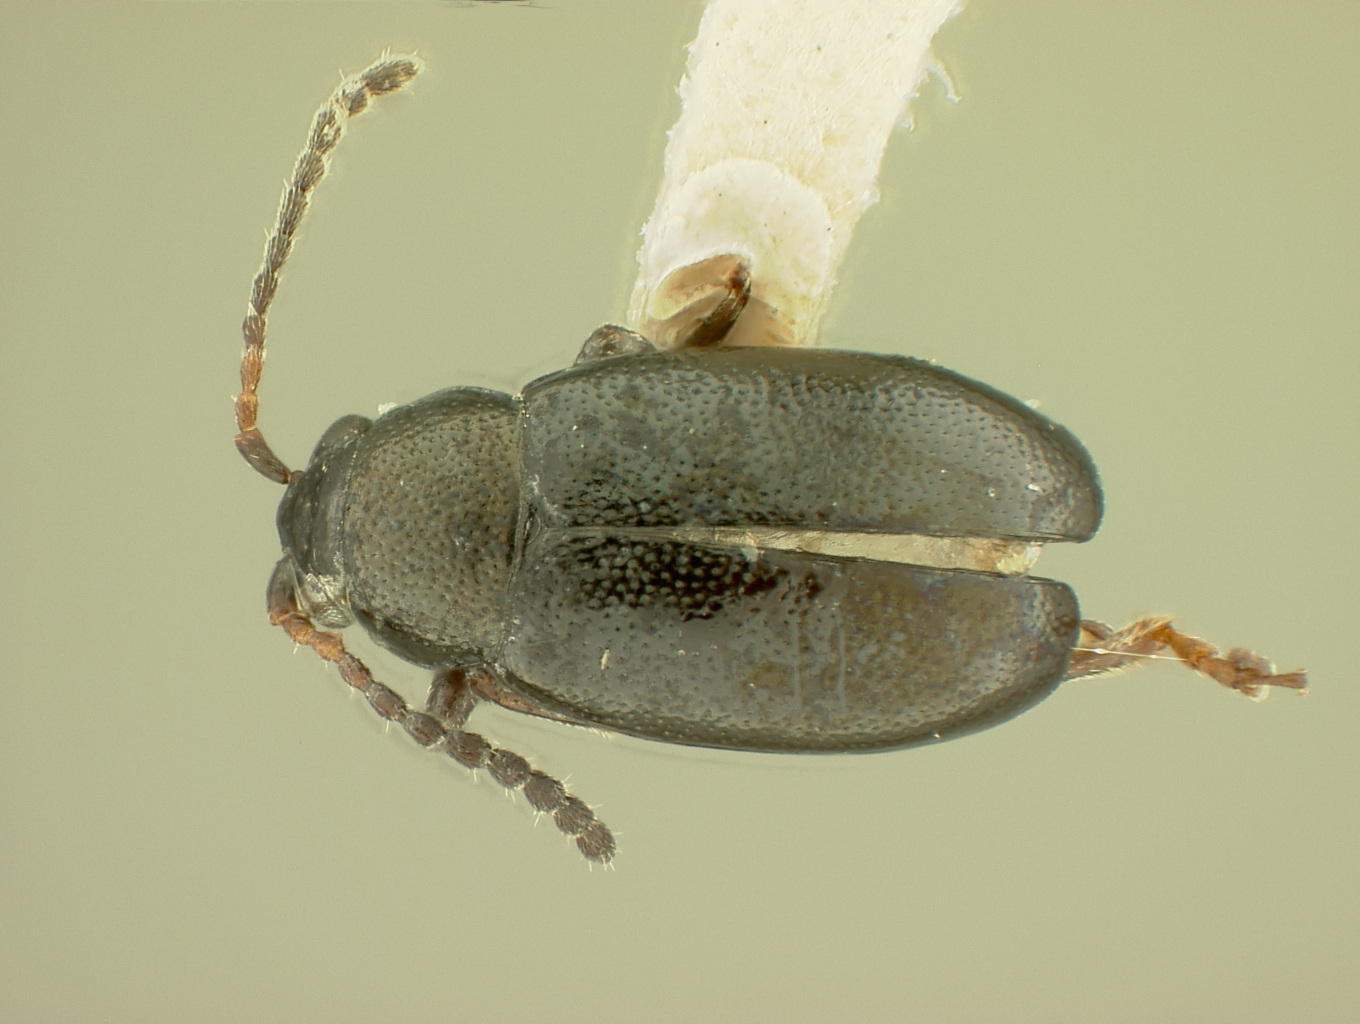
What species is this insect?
Phyllotreta brevipennis
